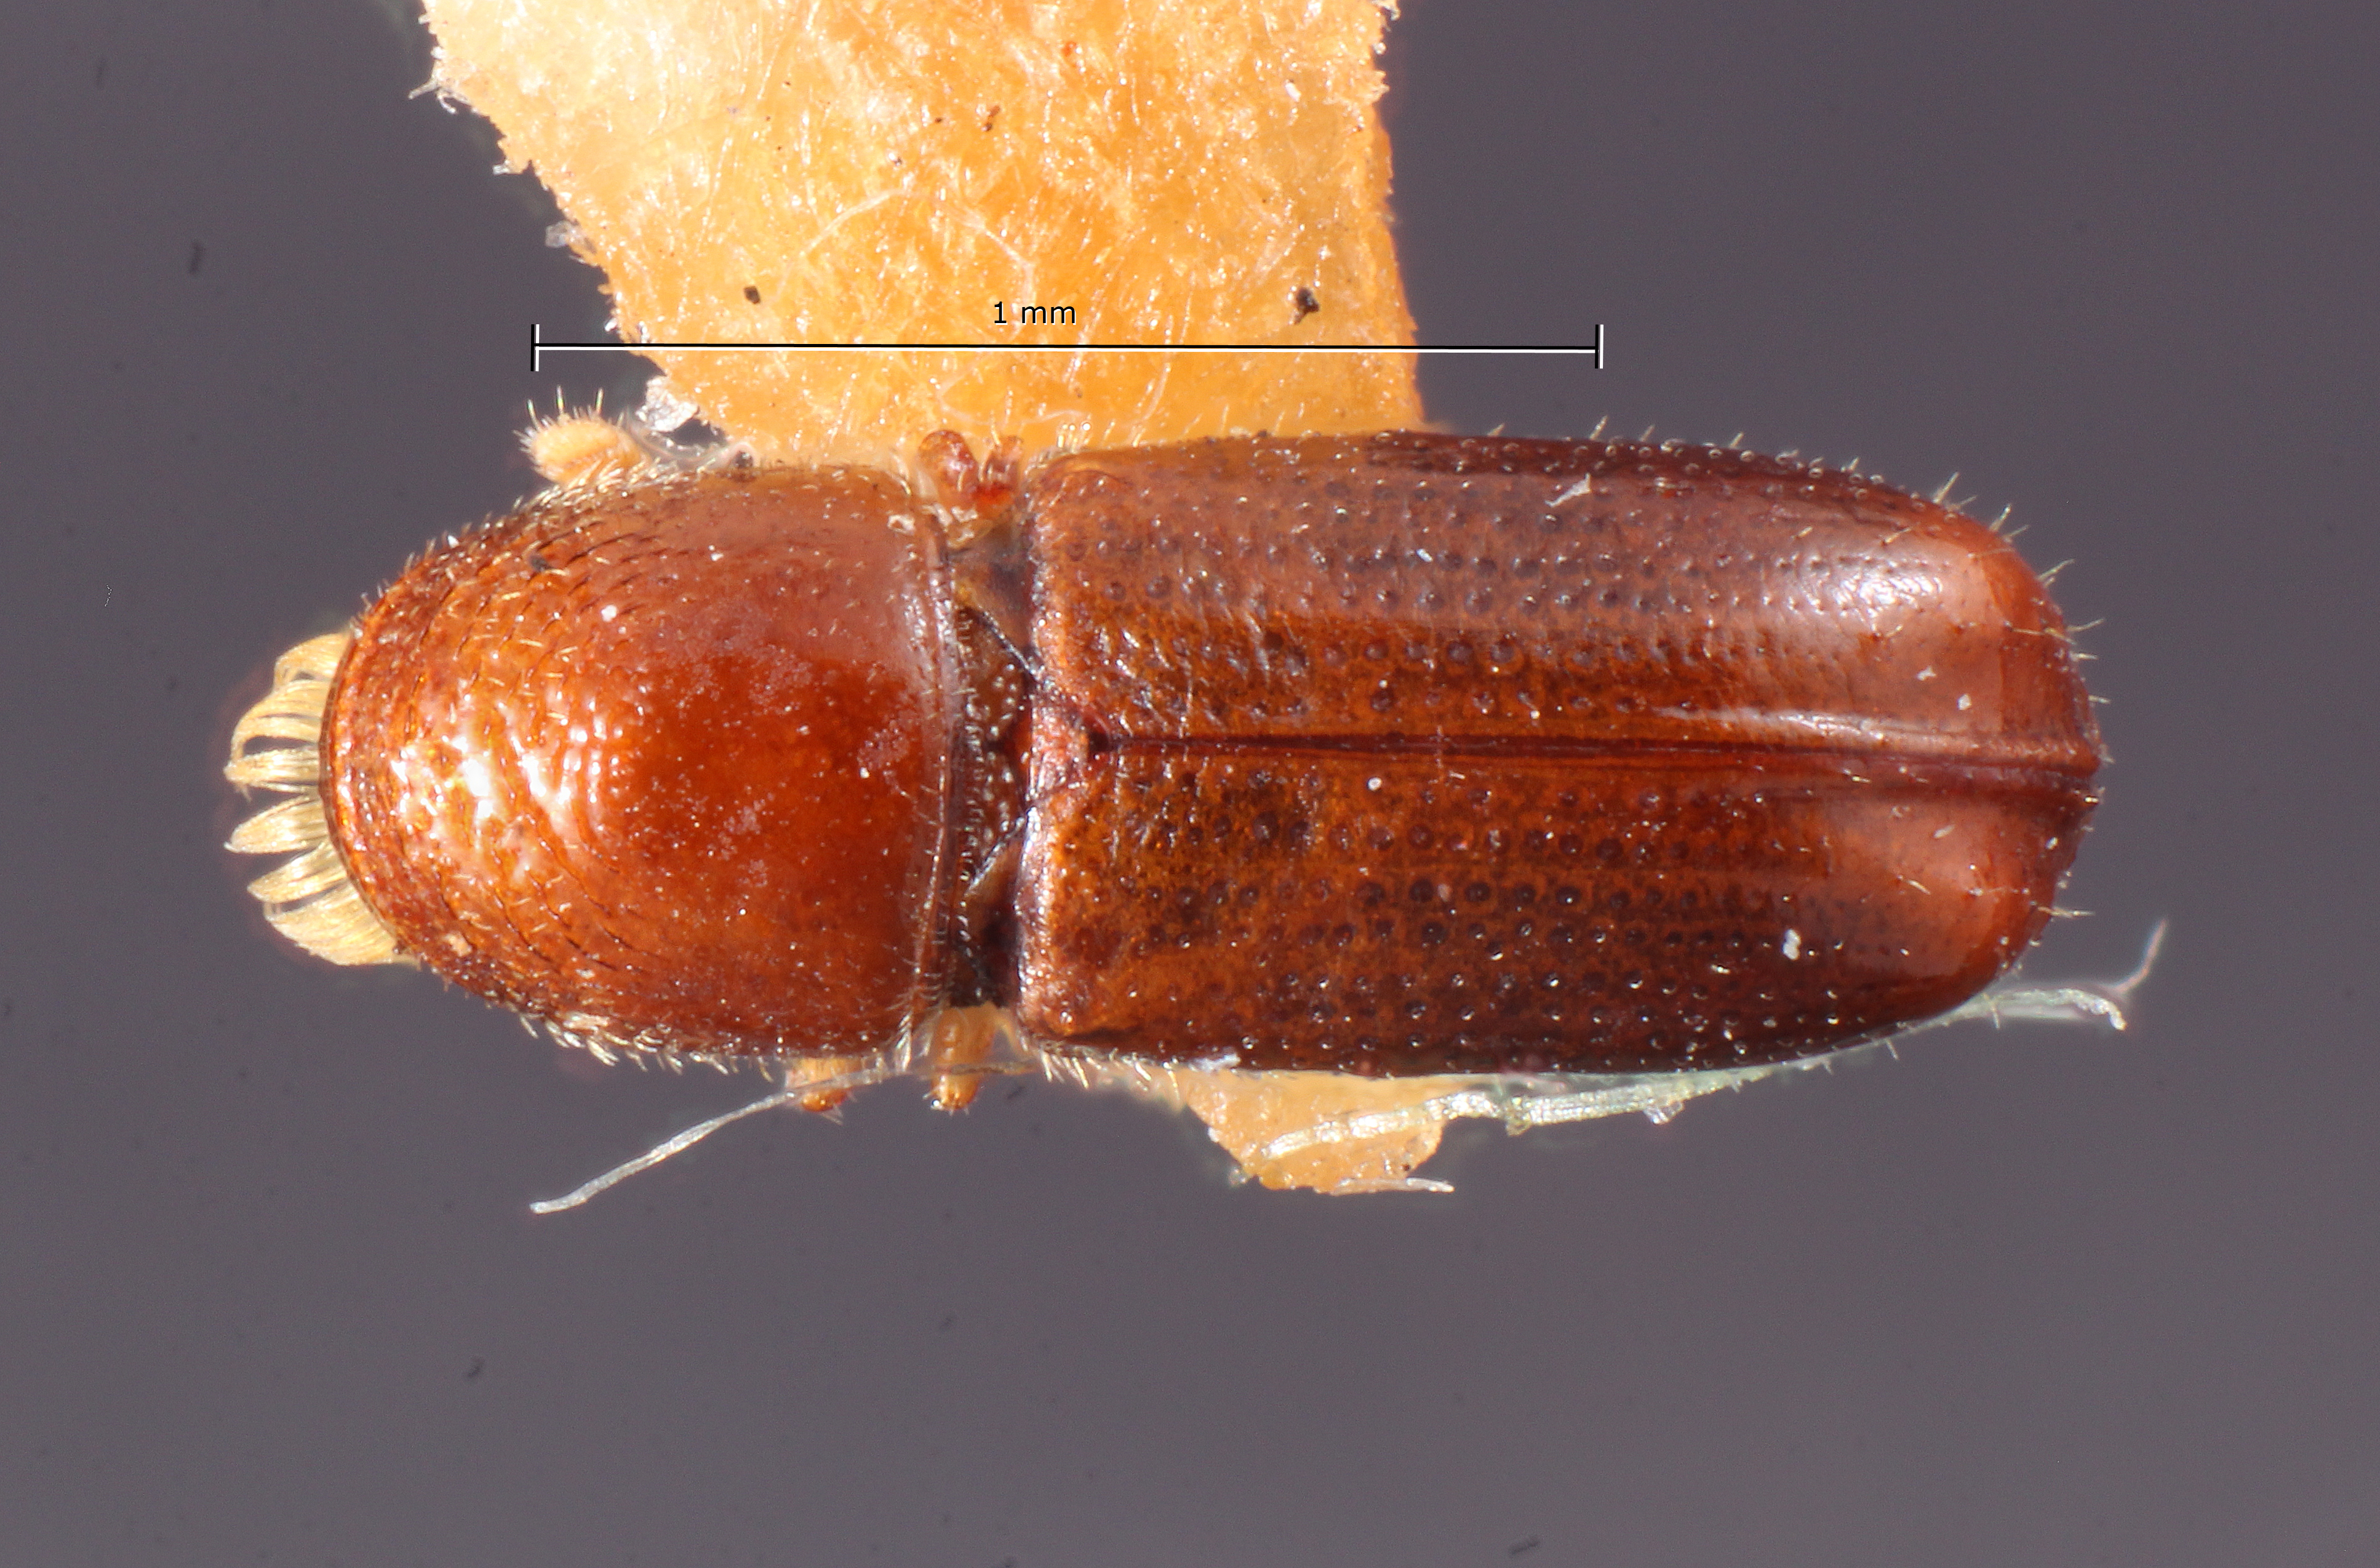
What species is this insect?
Pityophthorus infulatus
